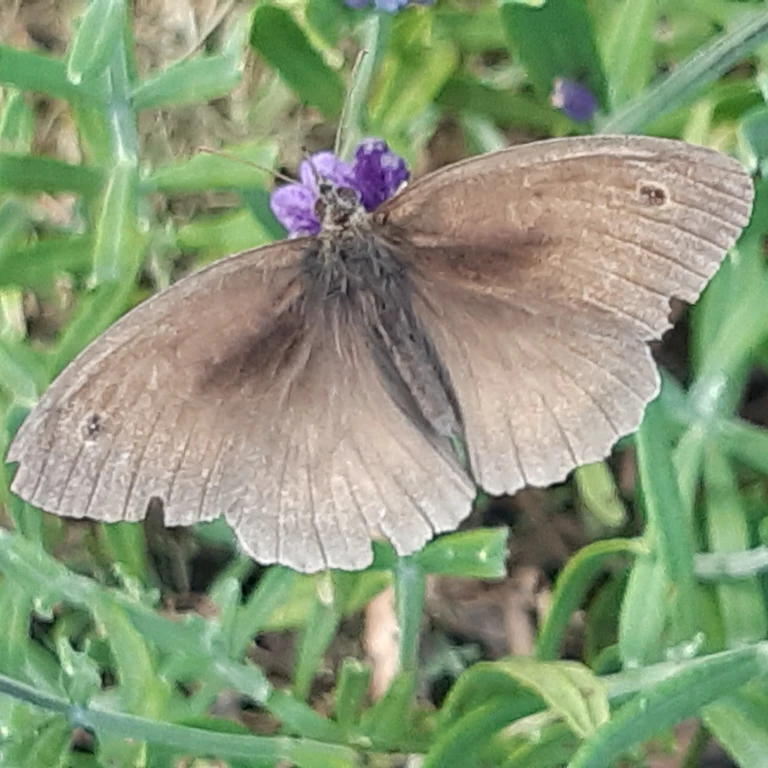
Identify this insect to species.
Maniola jurtina
